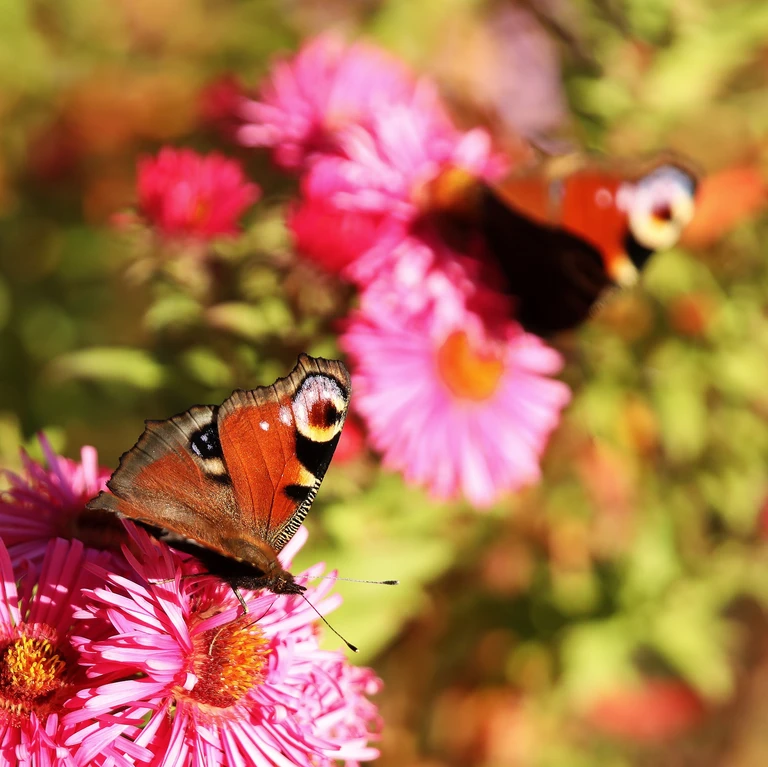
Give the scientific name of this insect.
Aglais io
